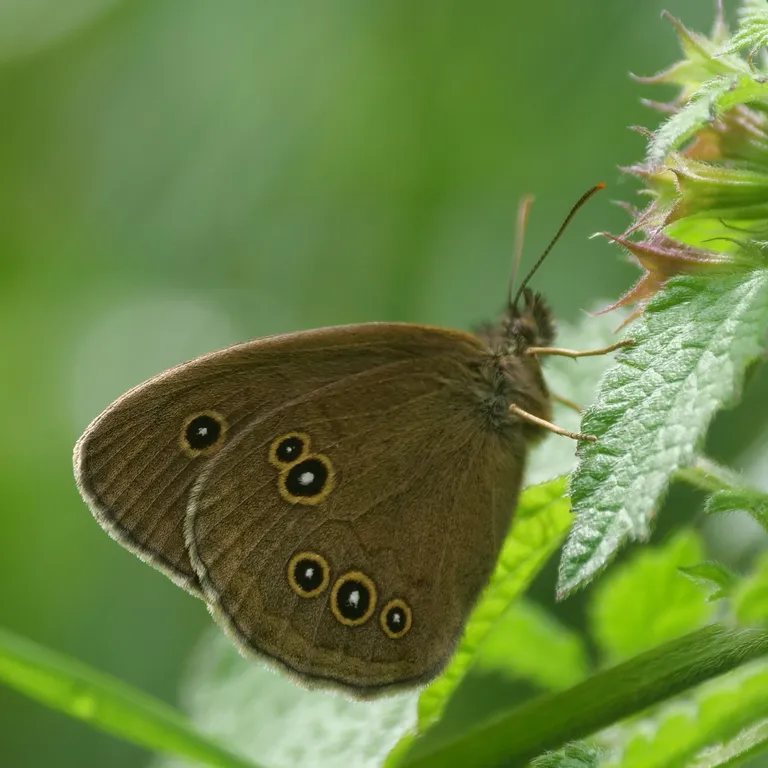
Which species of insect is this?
Aphantopus hyperantus
